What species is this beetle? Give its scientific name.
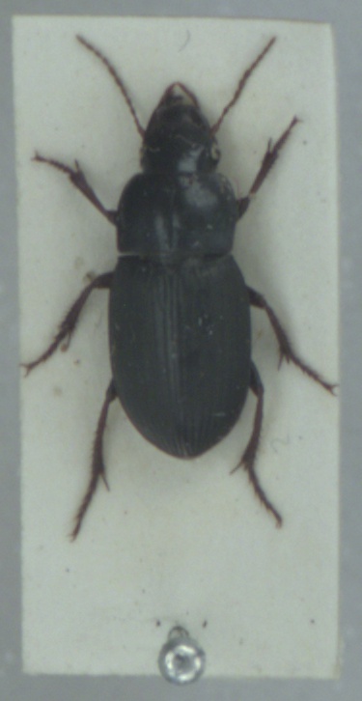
Harpalus rubripes
